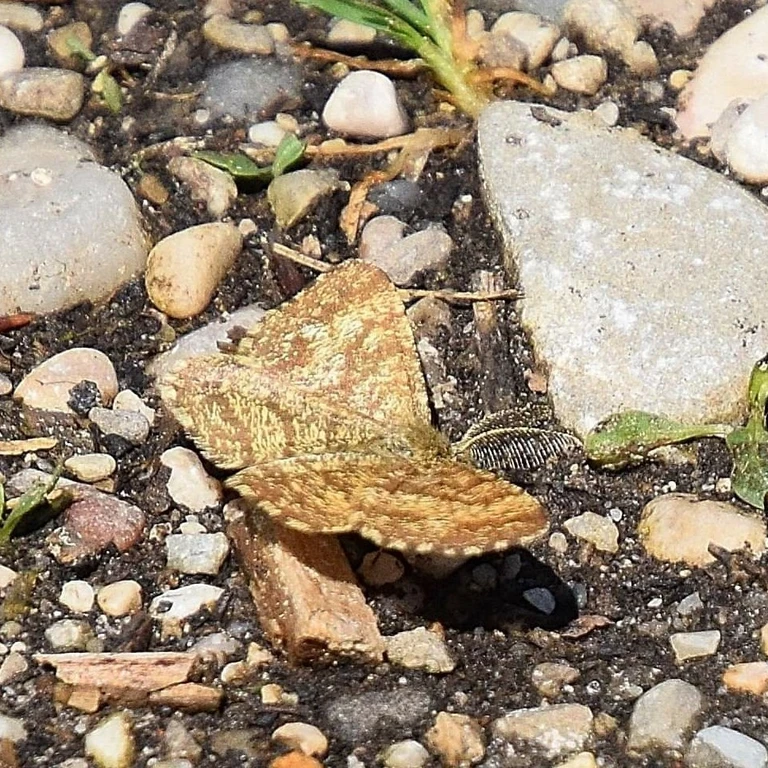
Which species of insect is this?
Ematurga atomaria
